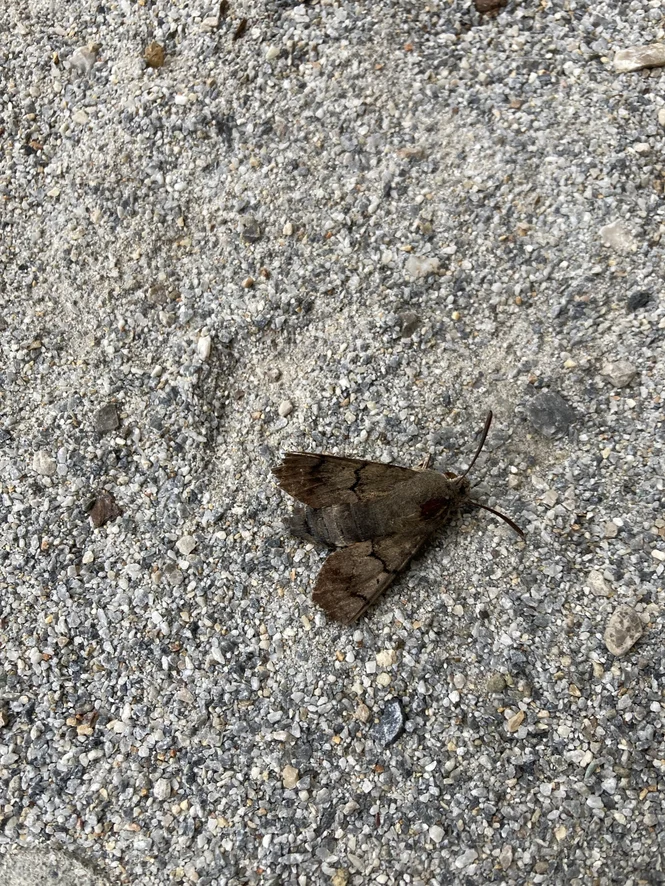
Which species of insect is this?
Macroglossum stellatarum
